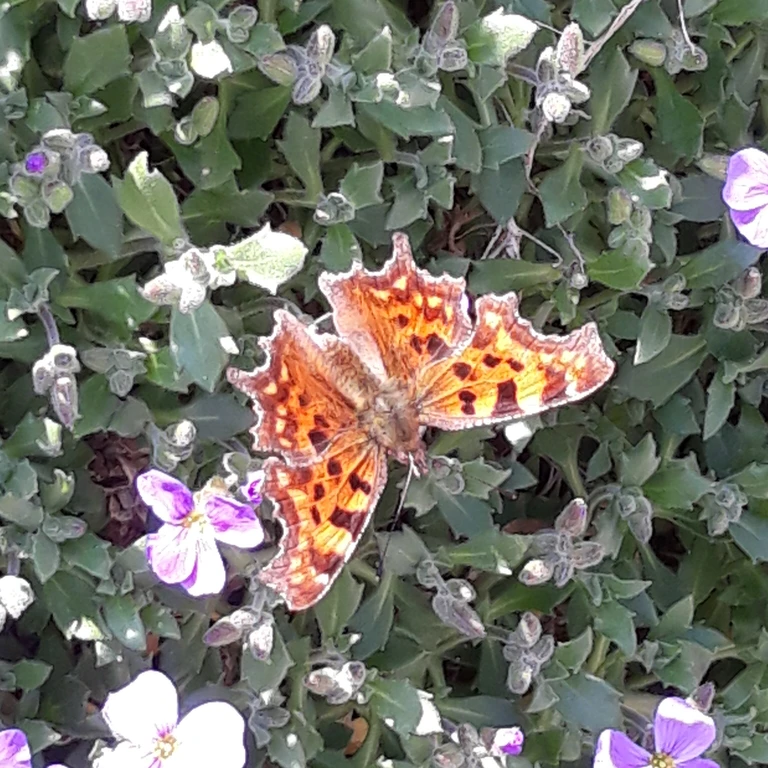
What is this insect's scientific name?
Polygonia c-album
